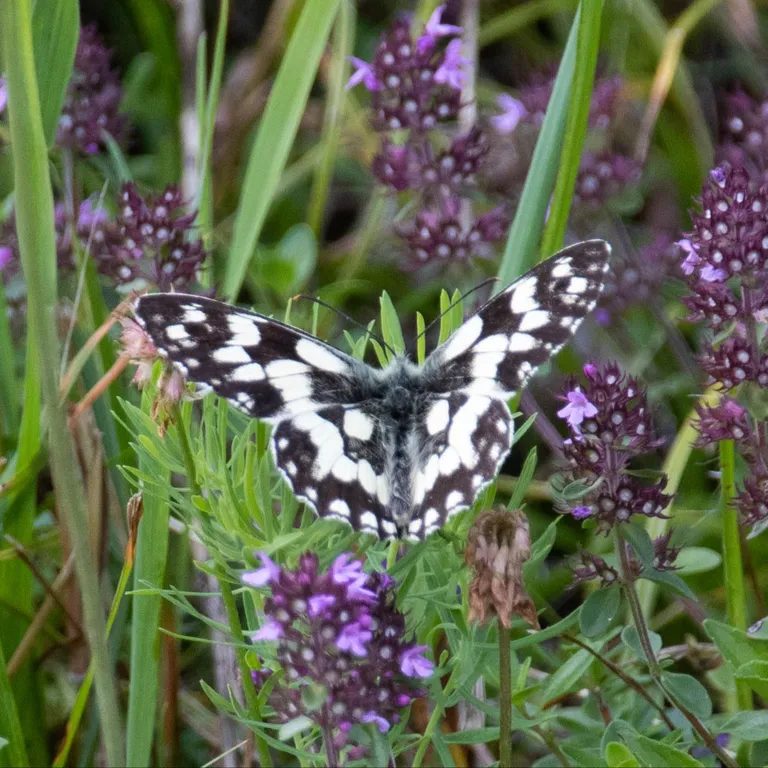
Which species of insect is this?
Melanargia galathea
